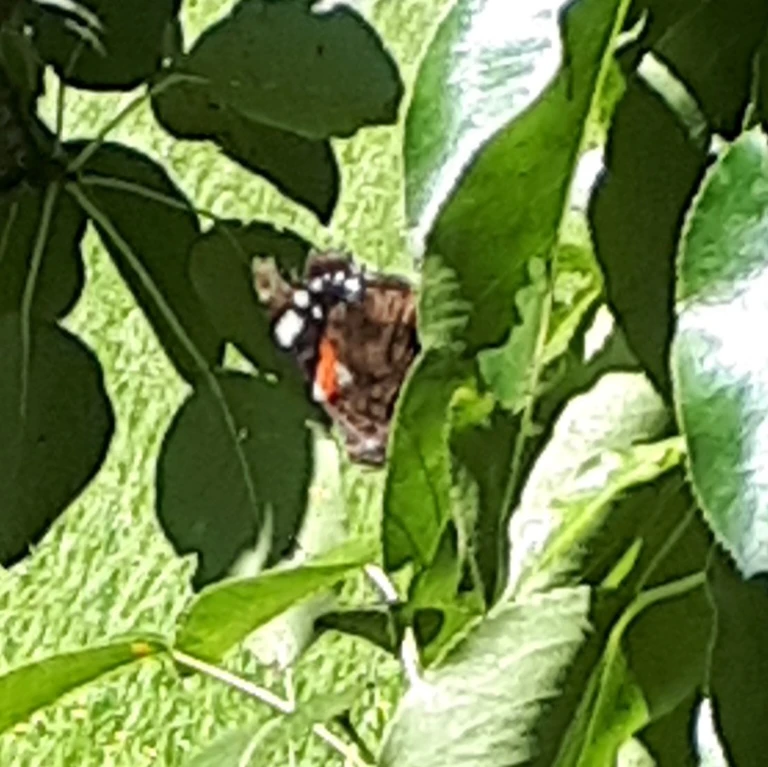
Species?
Vanessa atalanta
